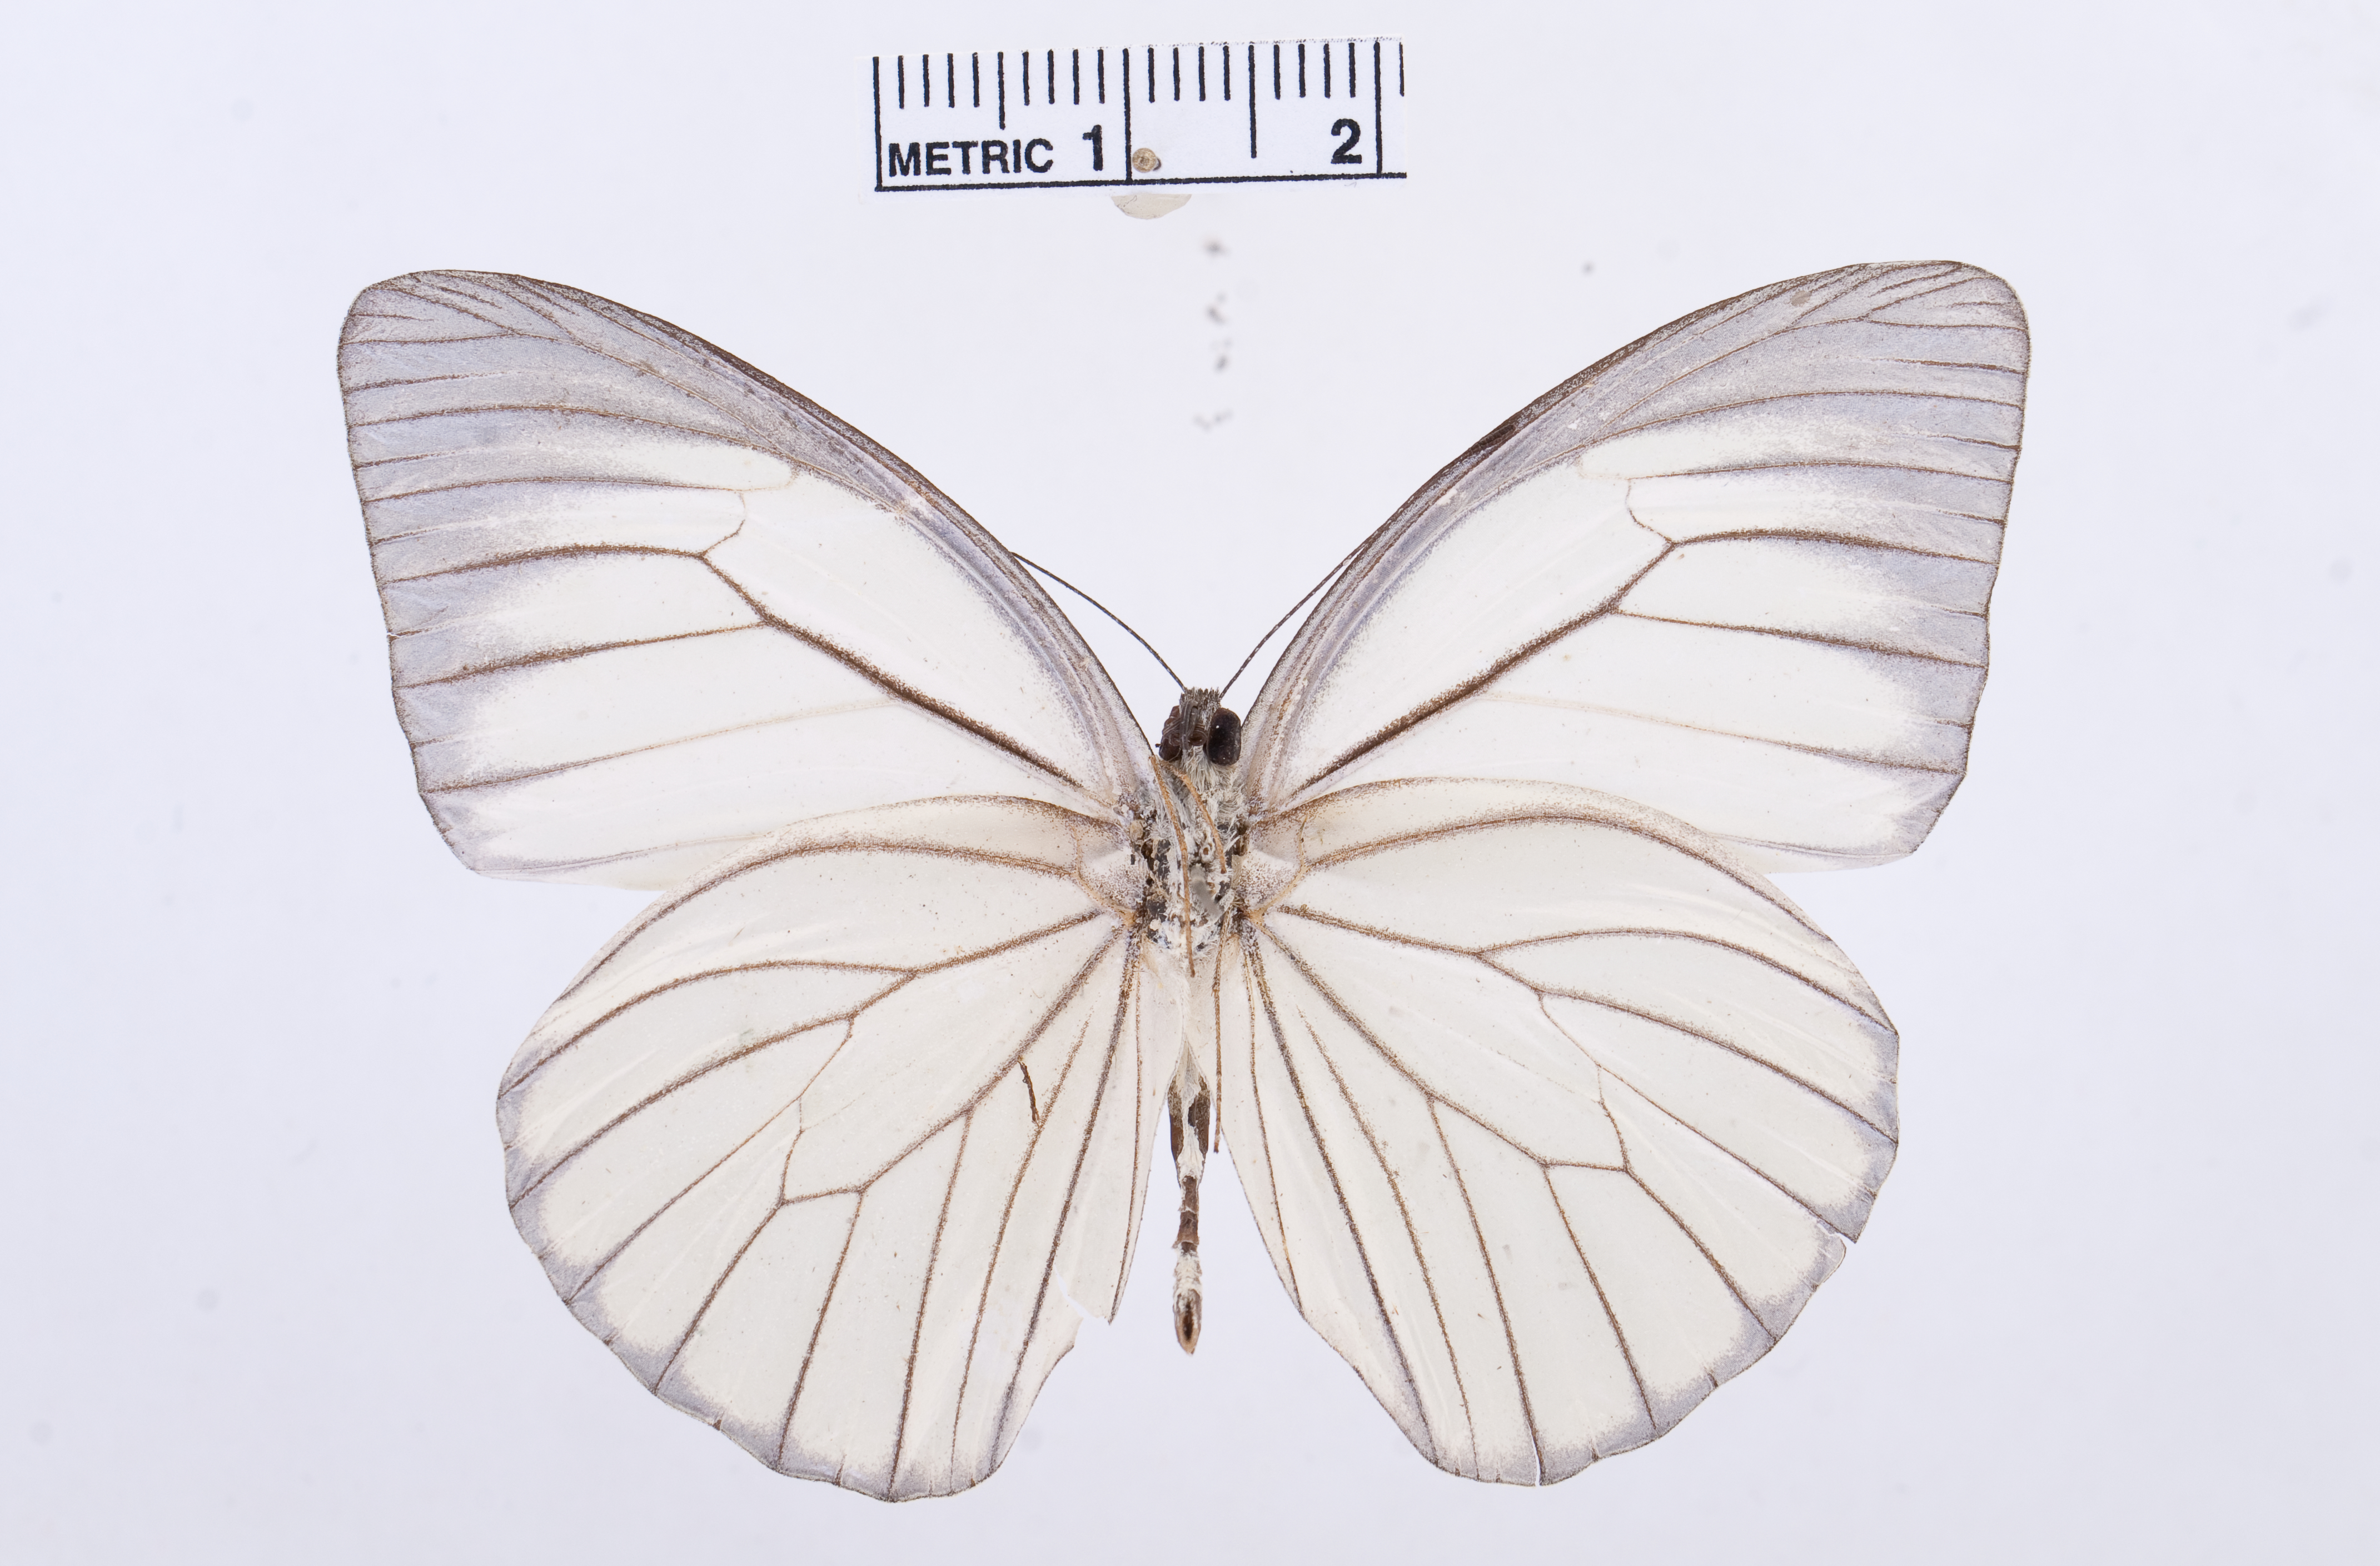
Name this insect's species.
Pareronia avatar
